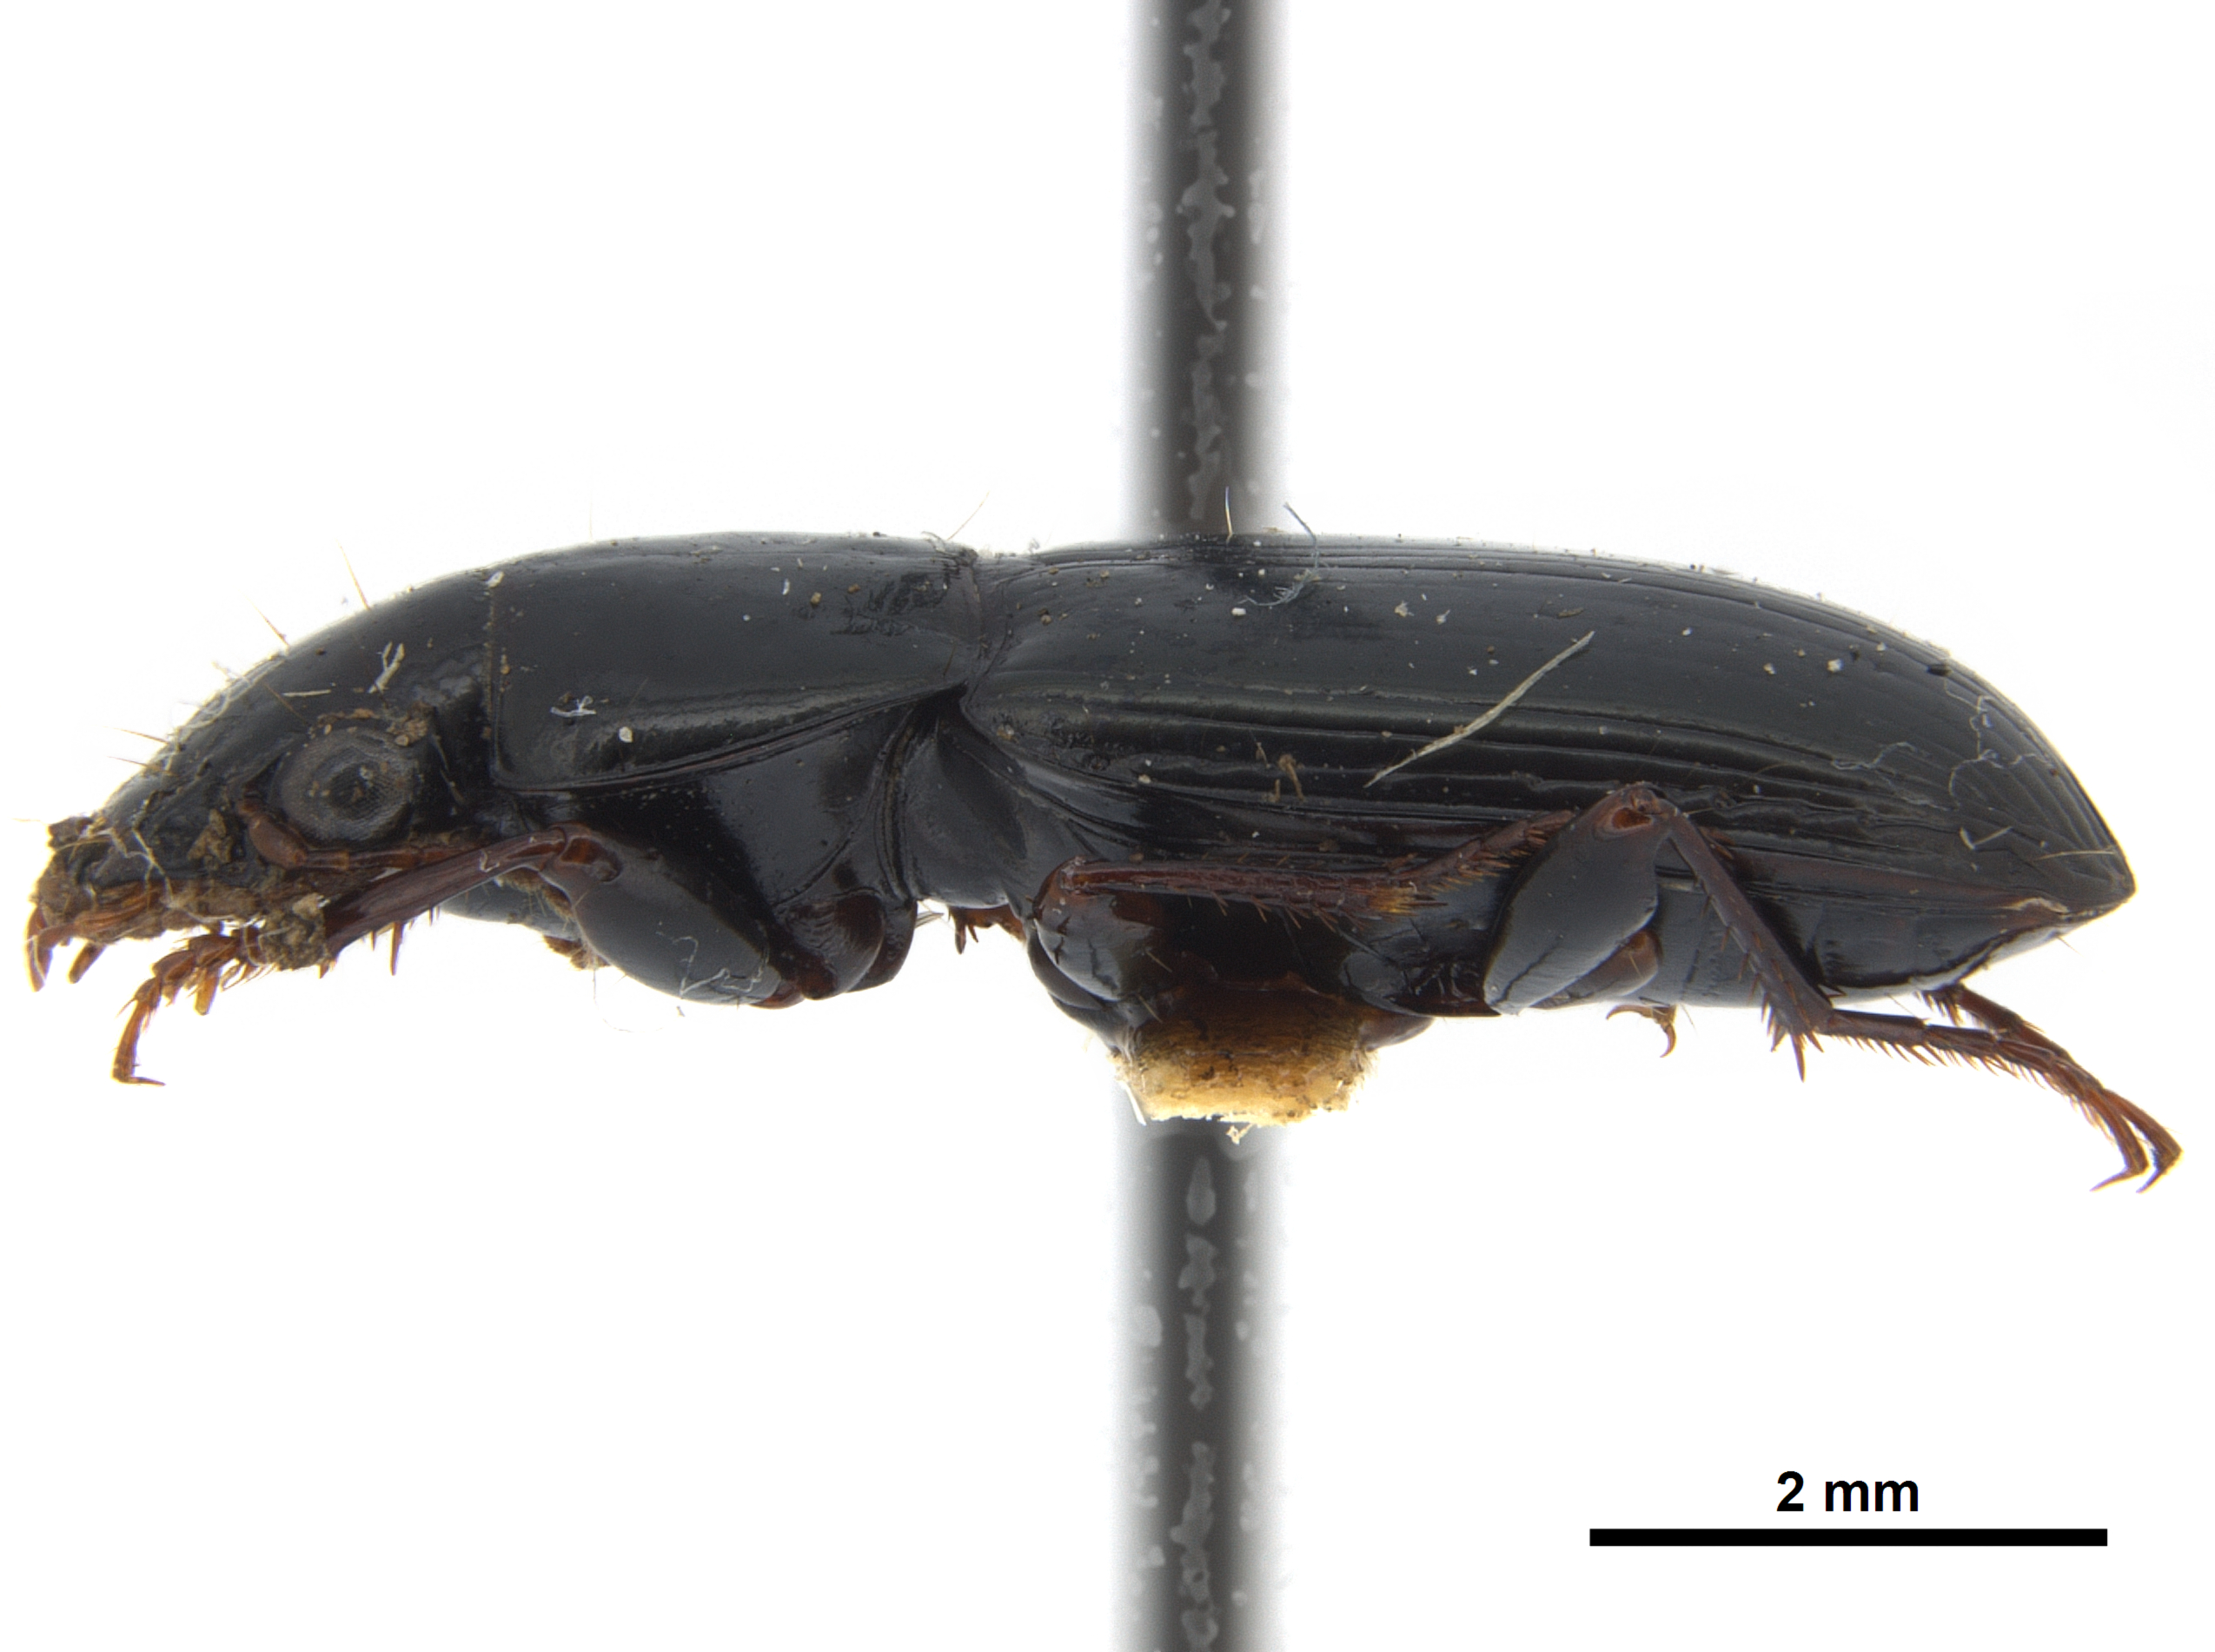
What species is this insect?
Blennidus duncani
